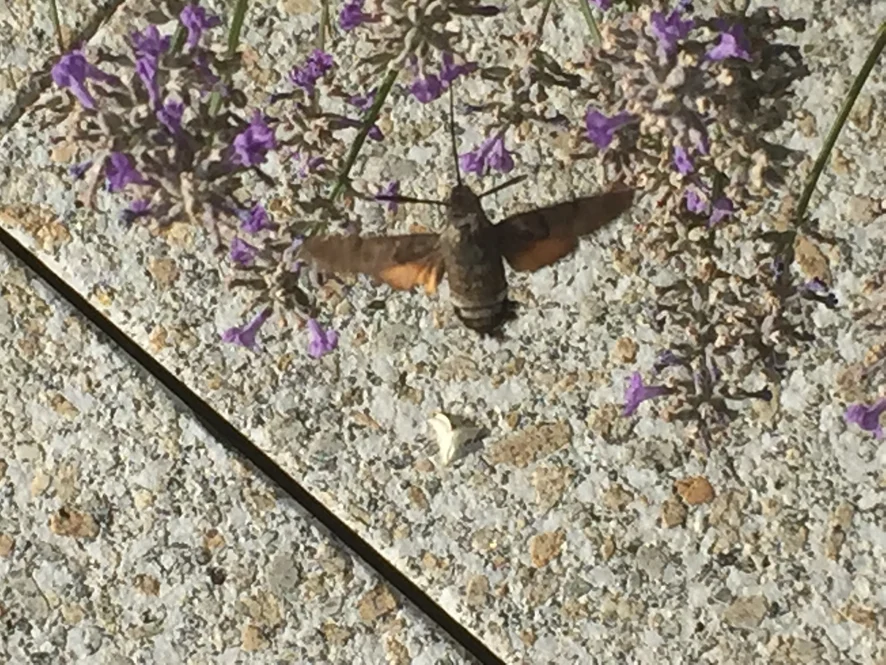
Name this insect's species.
Macroglossum stellatarum
